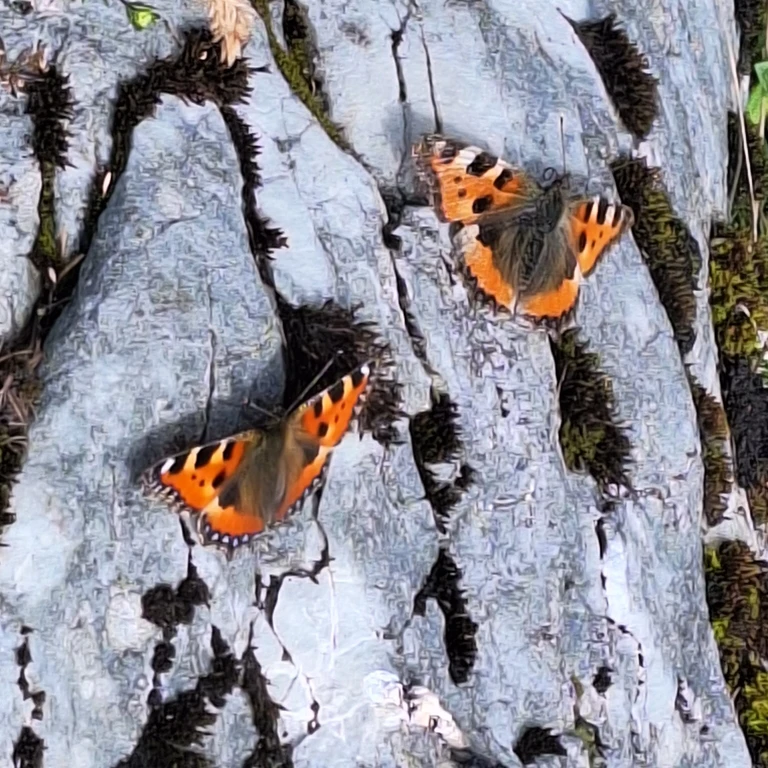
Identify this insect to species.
Aglais urticae
